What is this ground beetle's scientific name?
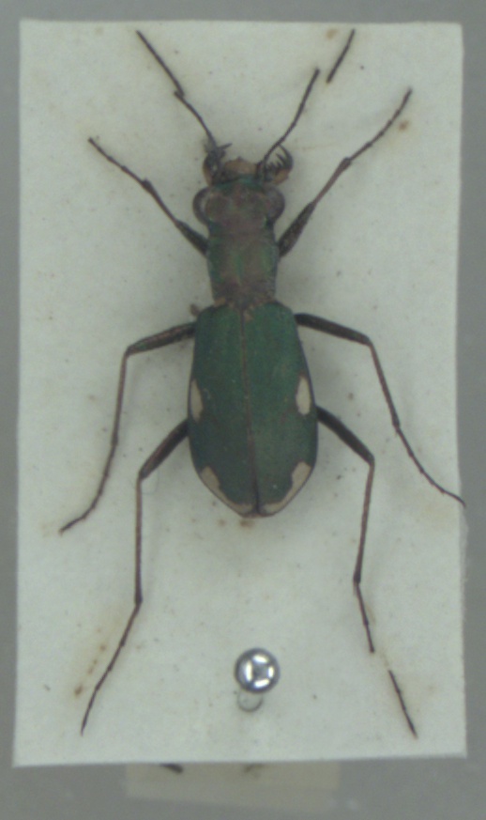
Cylindera germanica
